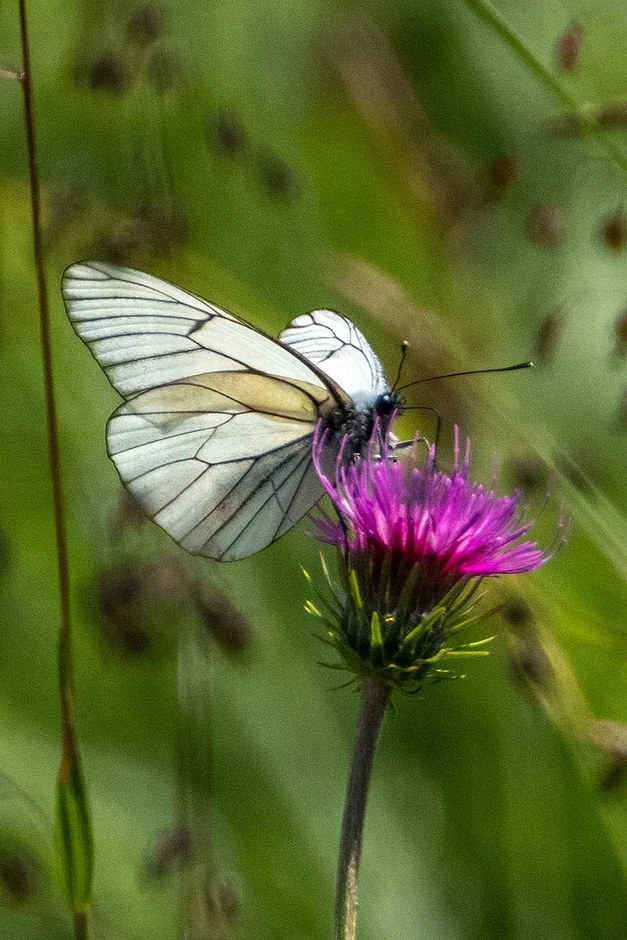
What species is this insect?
Aporia crataegi
